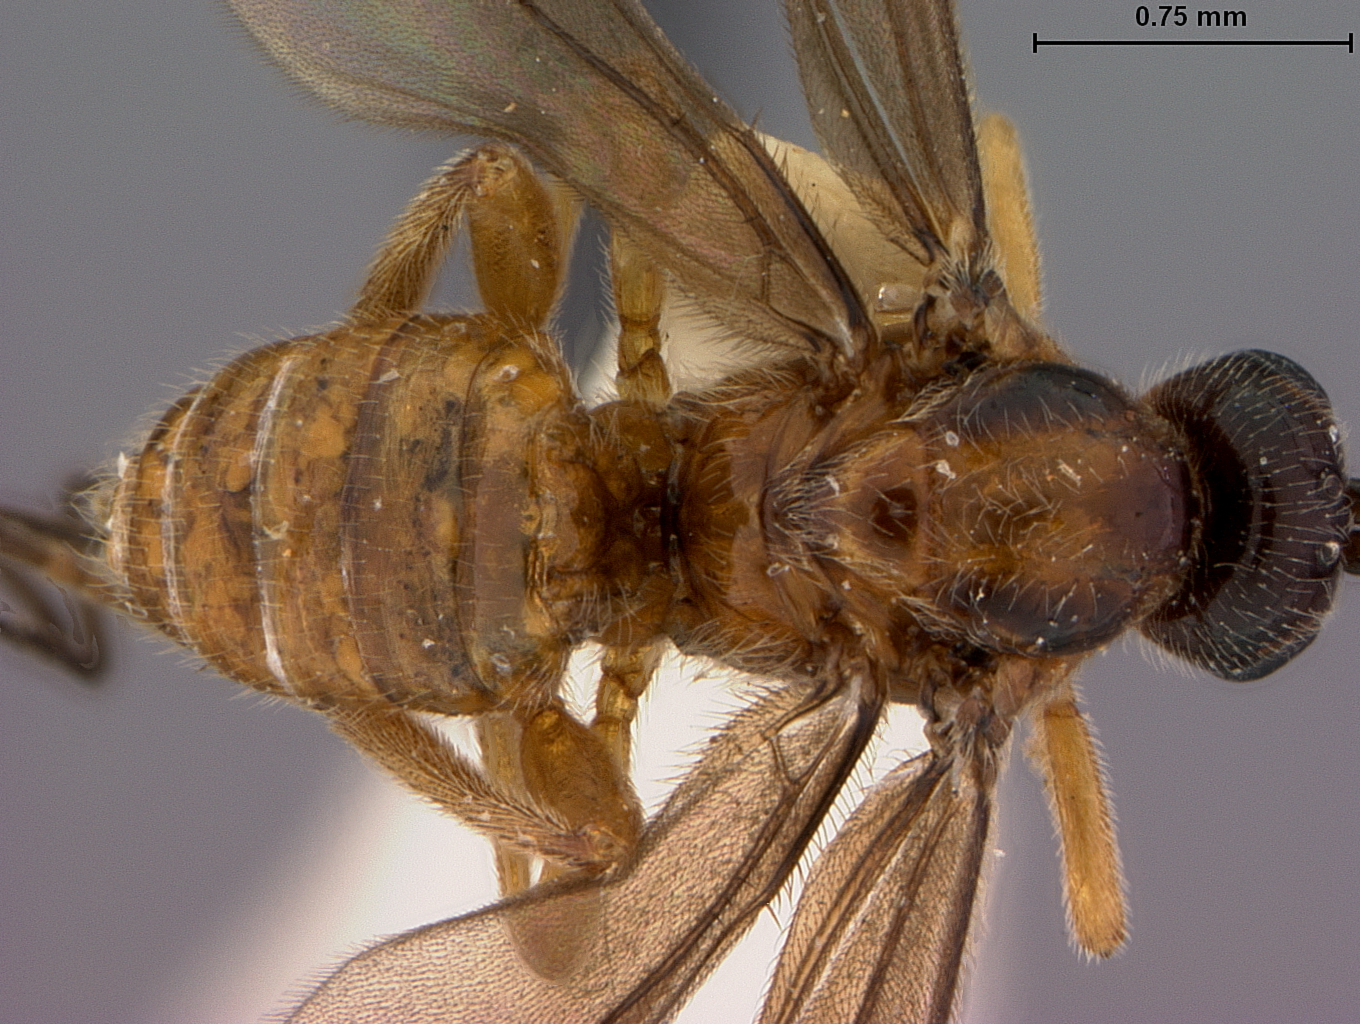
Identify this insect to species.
Microbracon isomera
